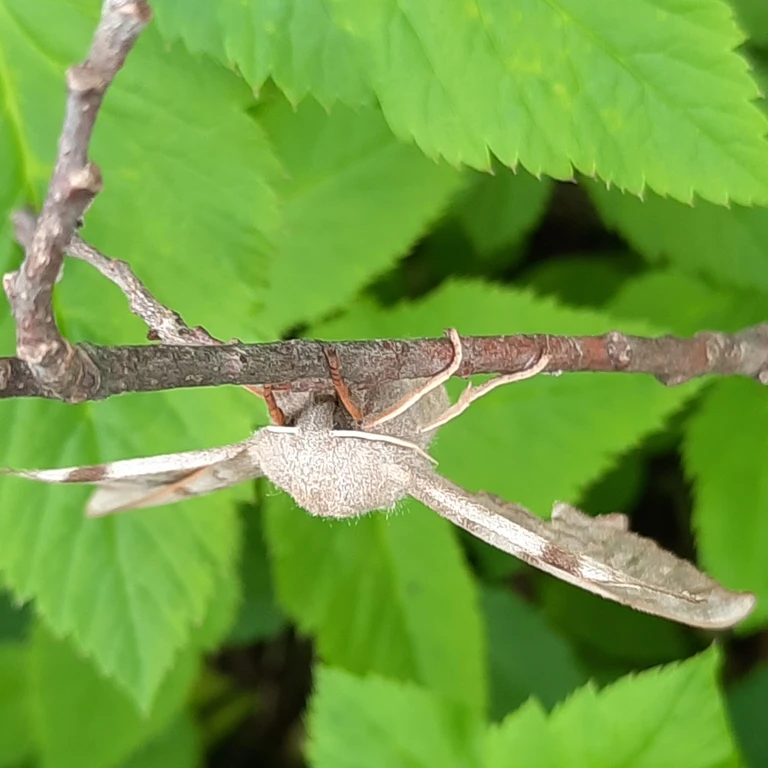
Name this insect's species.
Laothoe populi
